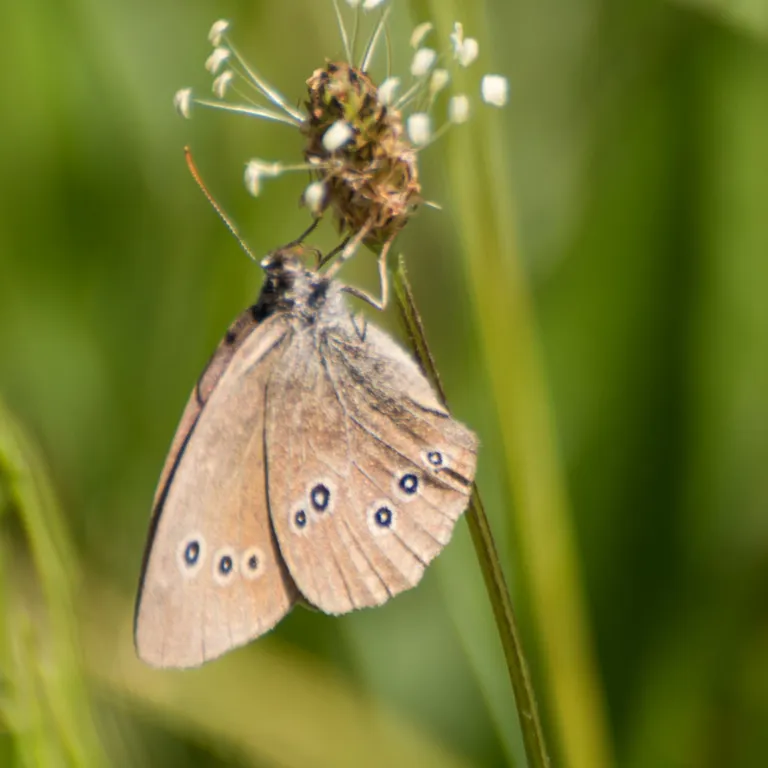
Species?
Aphantopus hyperantus
